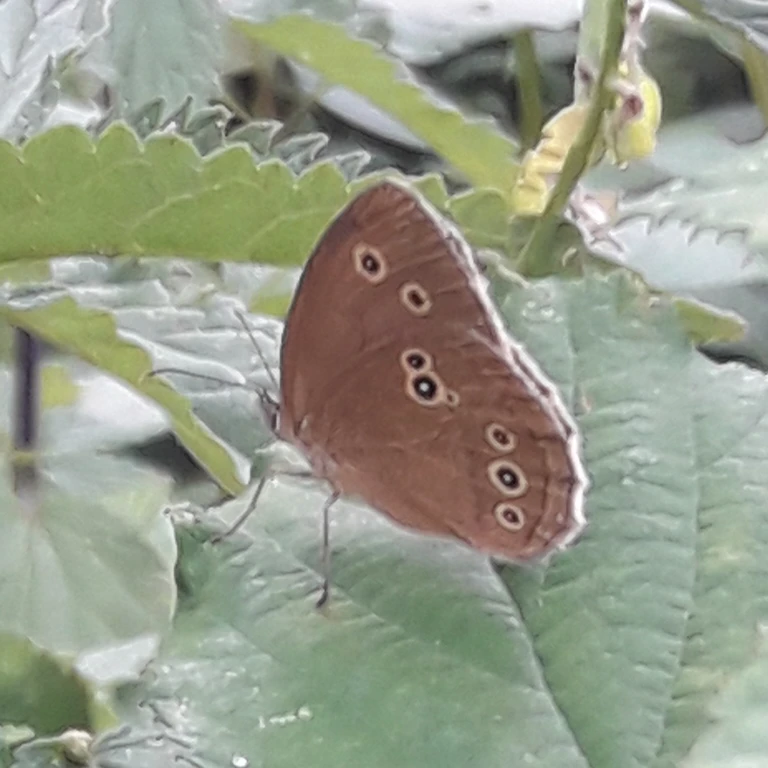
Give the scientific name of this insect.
Aphantopus hyperantus
